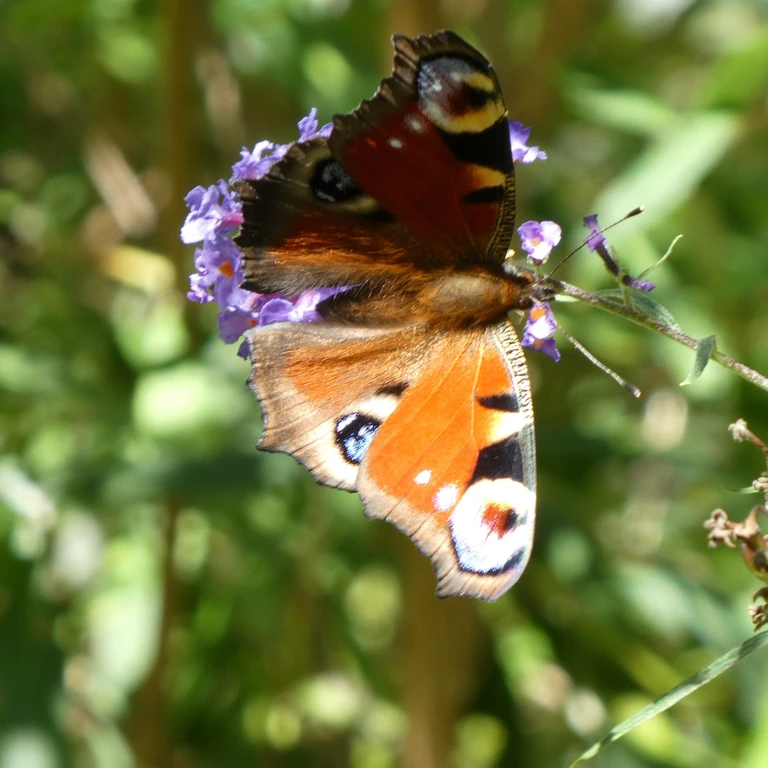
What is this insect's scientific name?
Aglais io
